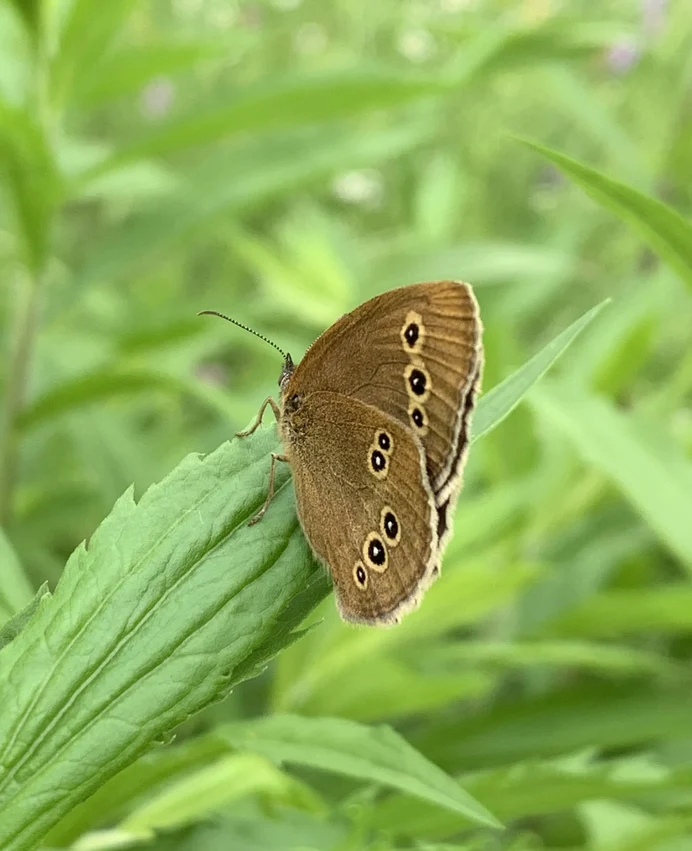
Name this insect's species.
Aphantopus hyperantus
